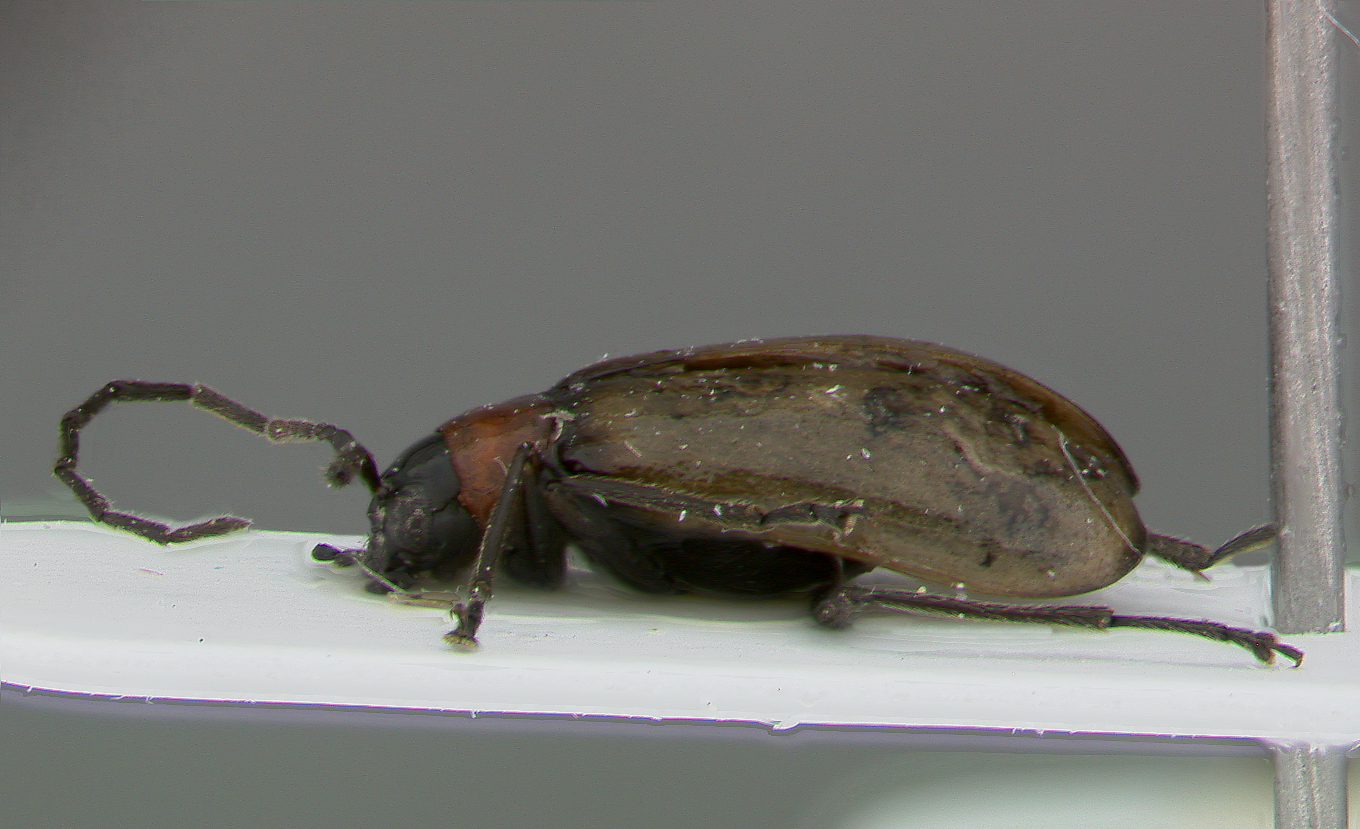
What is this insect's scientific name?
Arthrotus daliensis
